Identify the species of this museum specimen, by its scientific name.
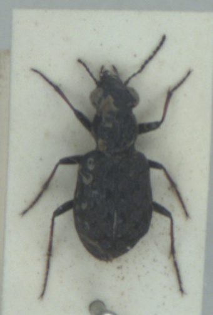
Elaphrus cupreus
